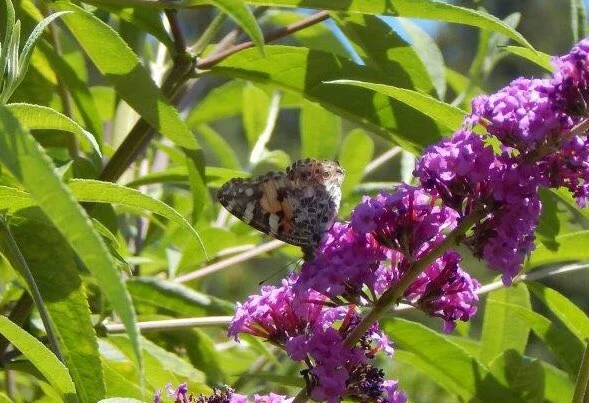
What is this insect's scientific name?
Vanessa cardui
